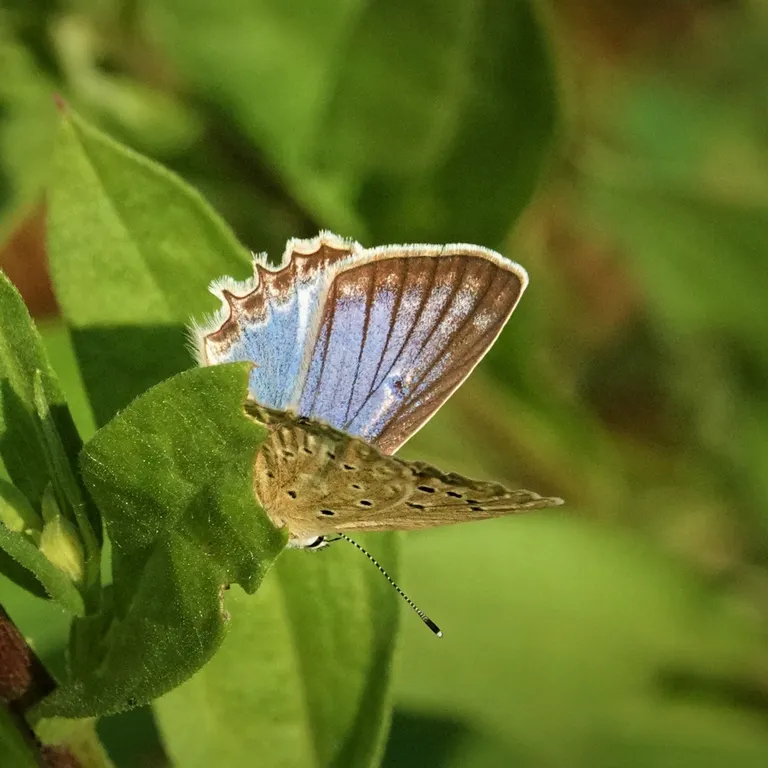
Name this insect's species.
Polyommatus daphnis
